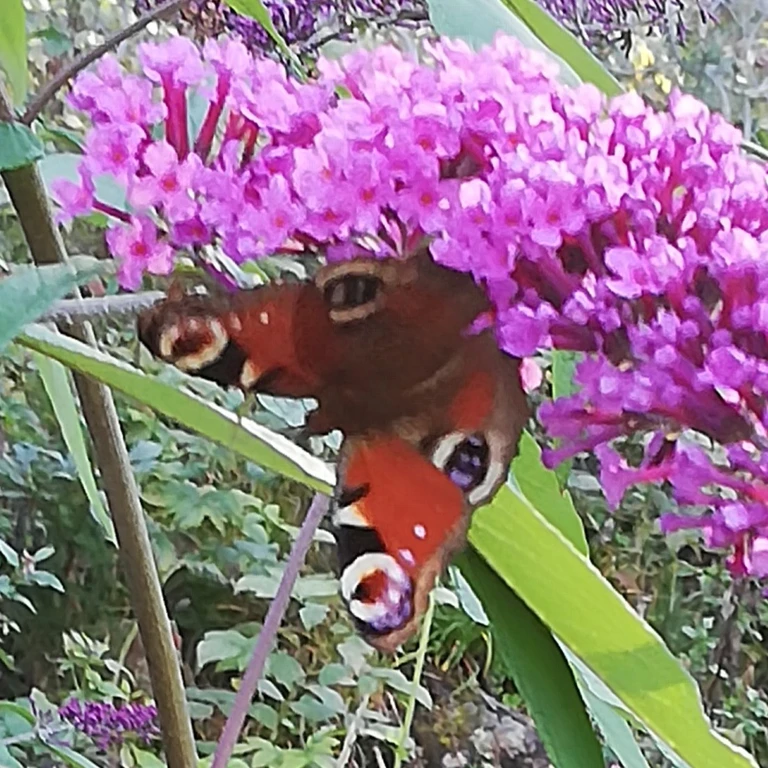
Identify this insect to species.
Aglais io
